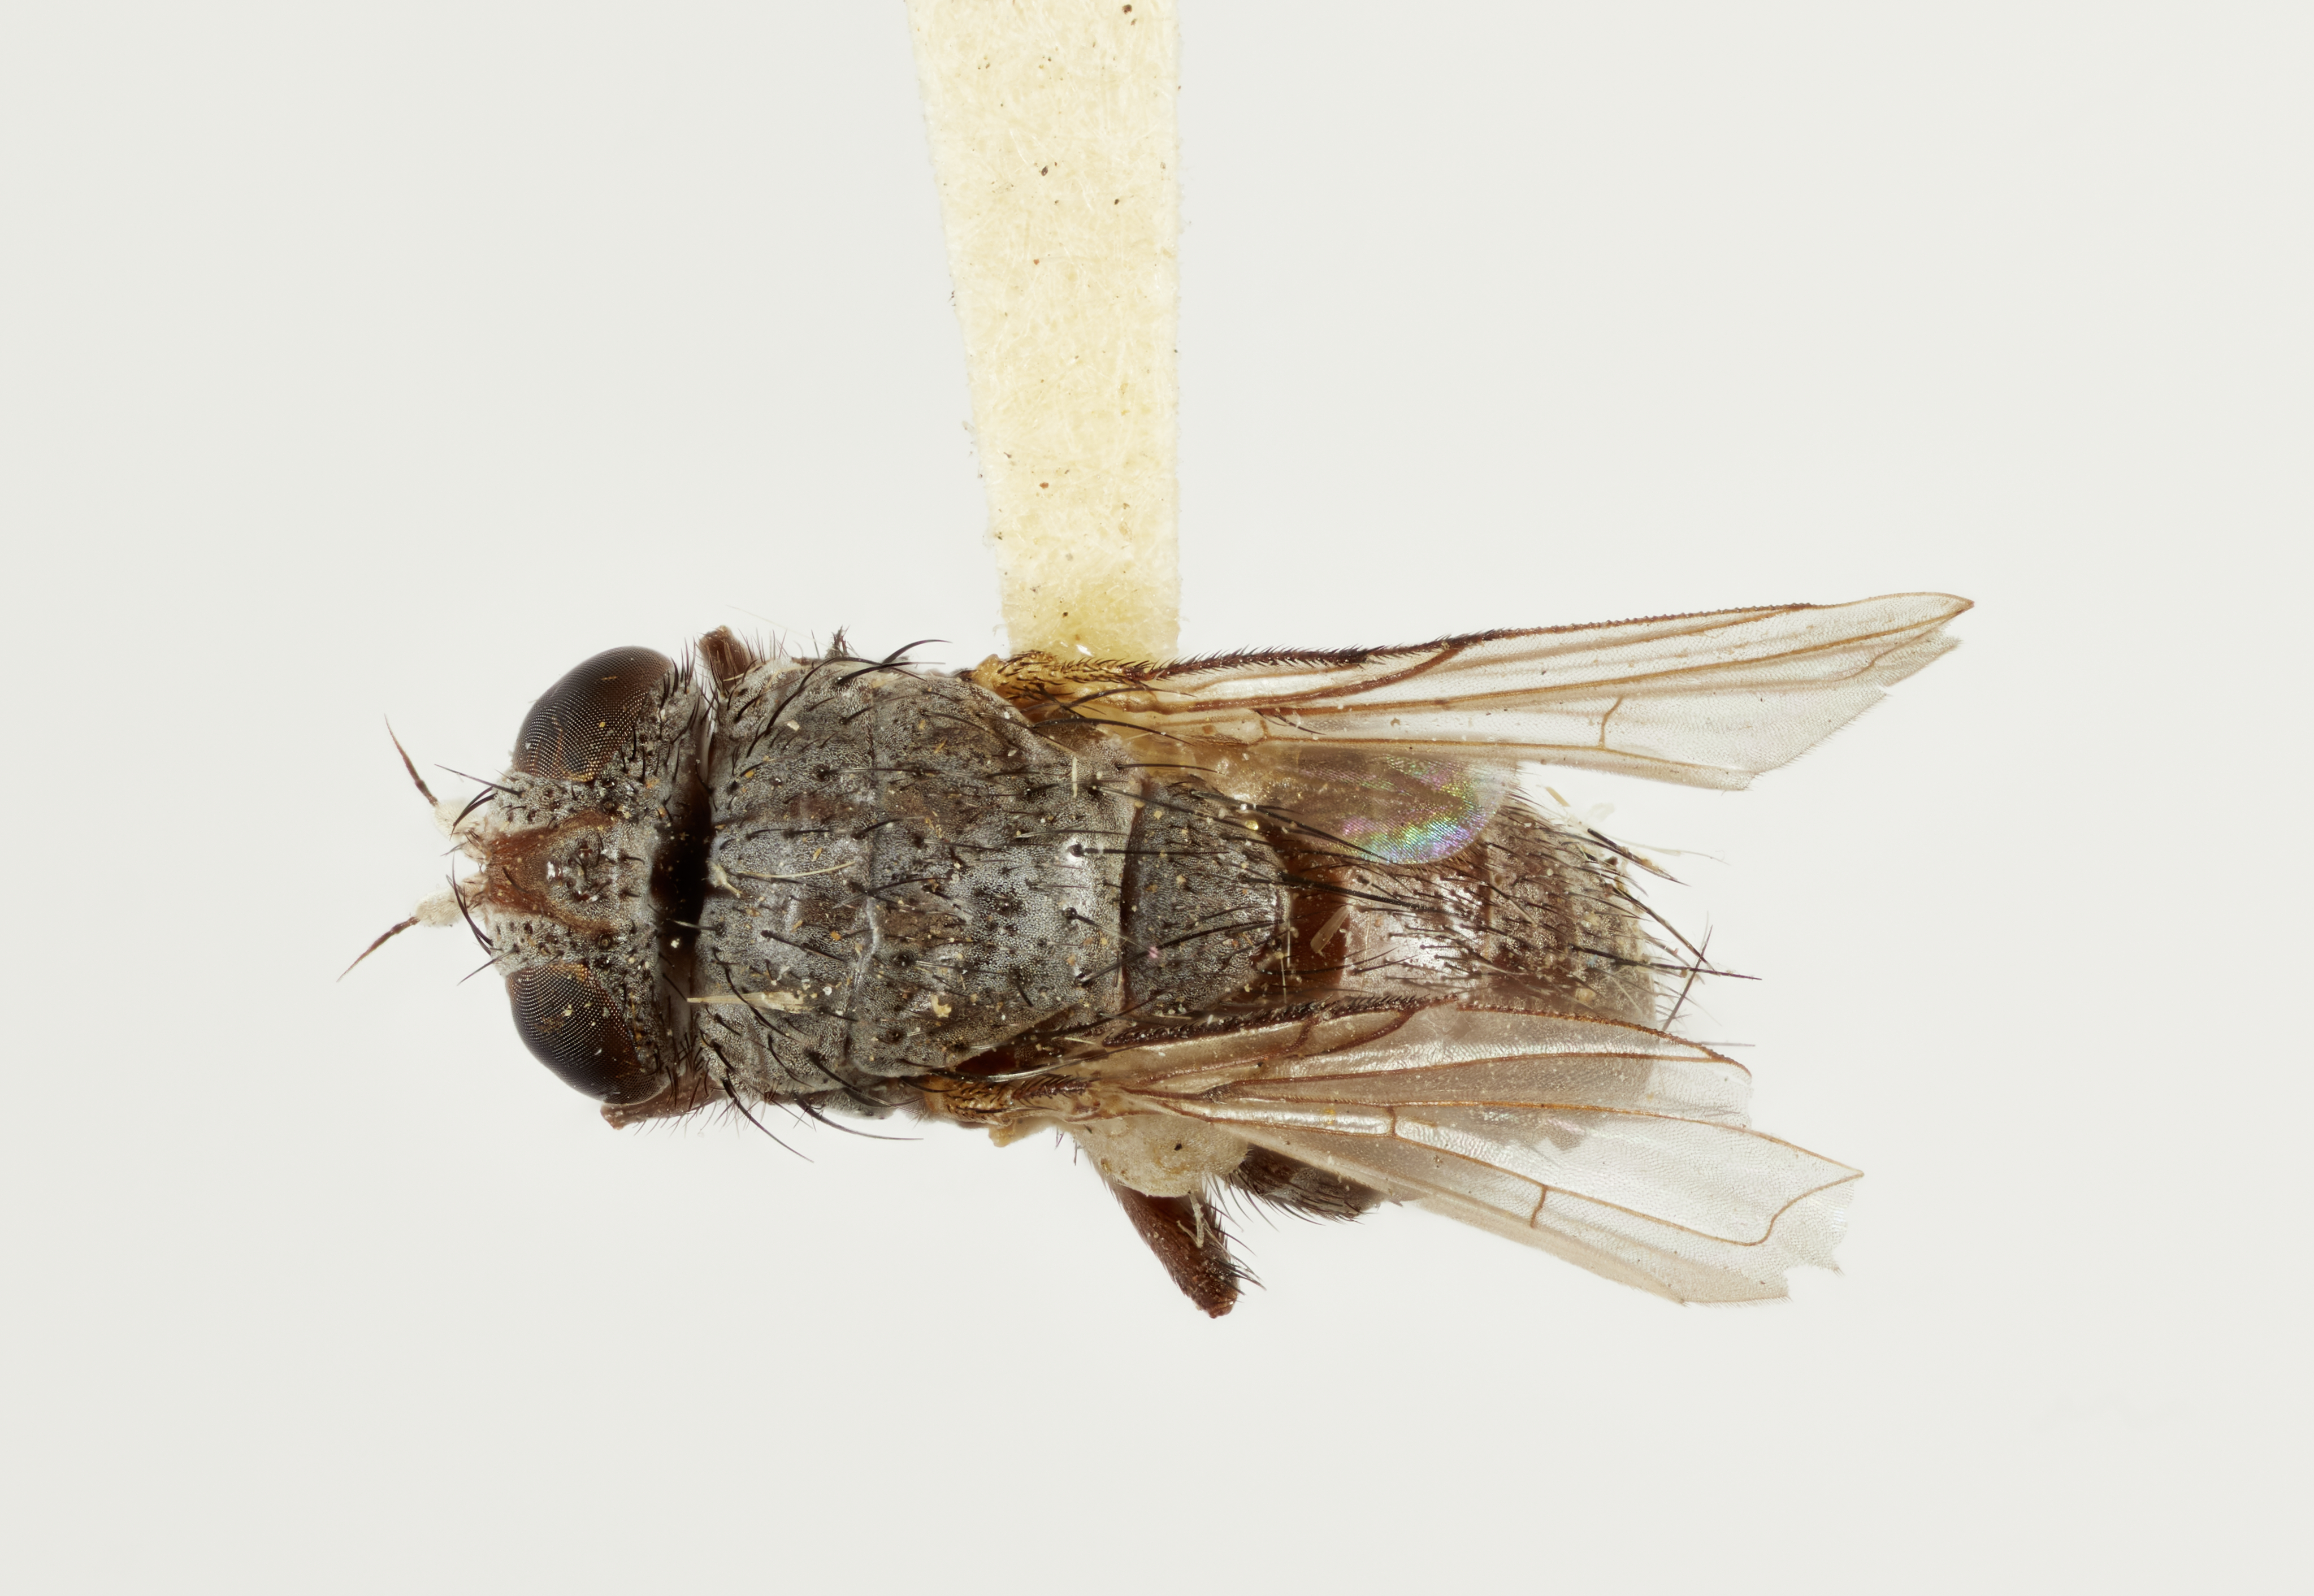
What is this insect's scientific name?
Acronarista mirabilis
